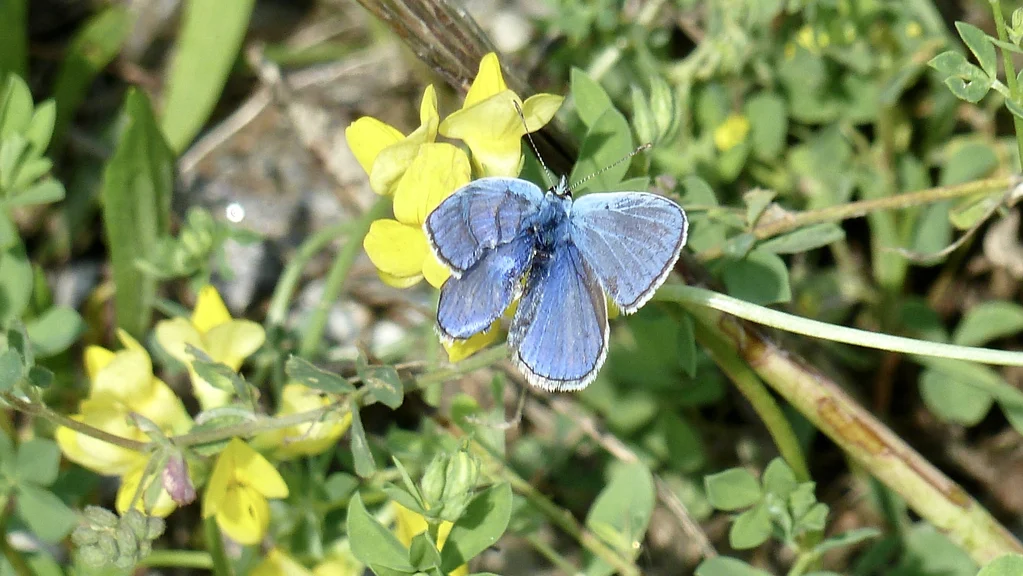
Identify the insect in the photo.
Polyommatus icarus
